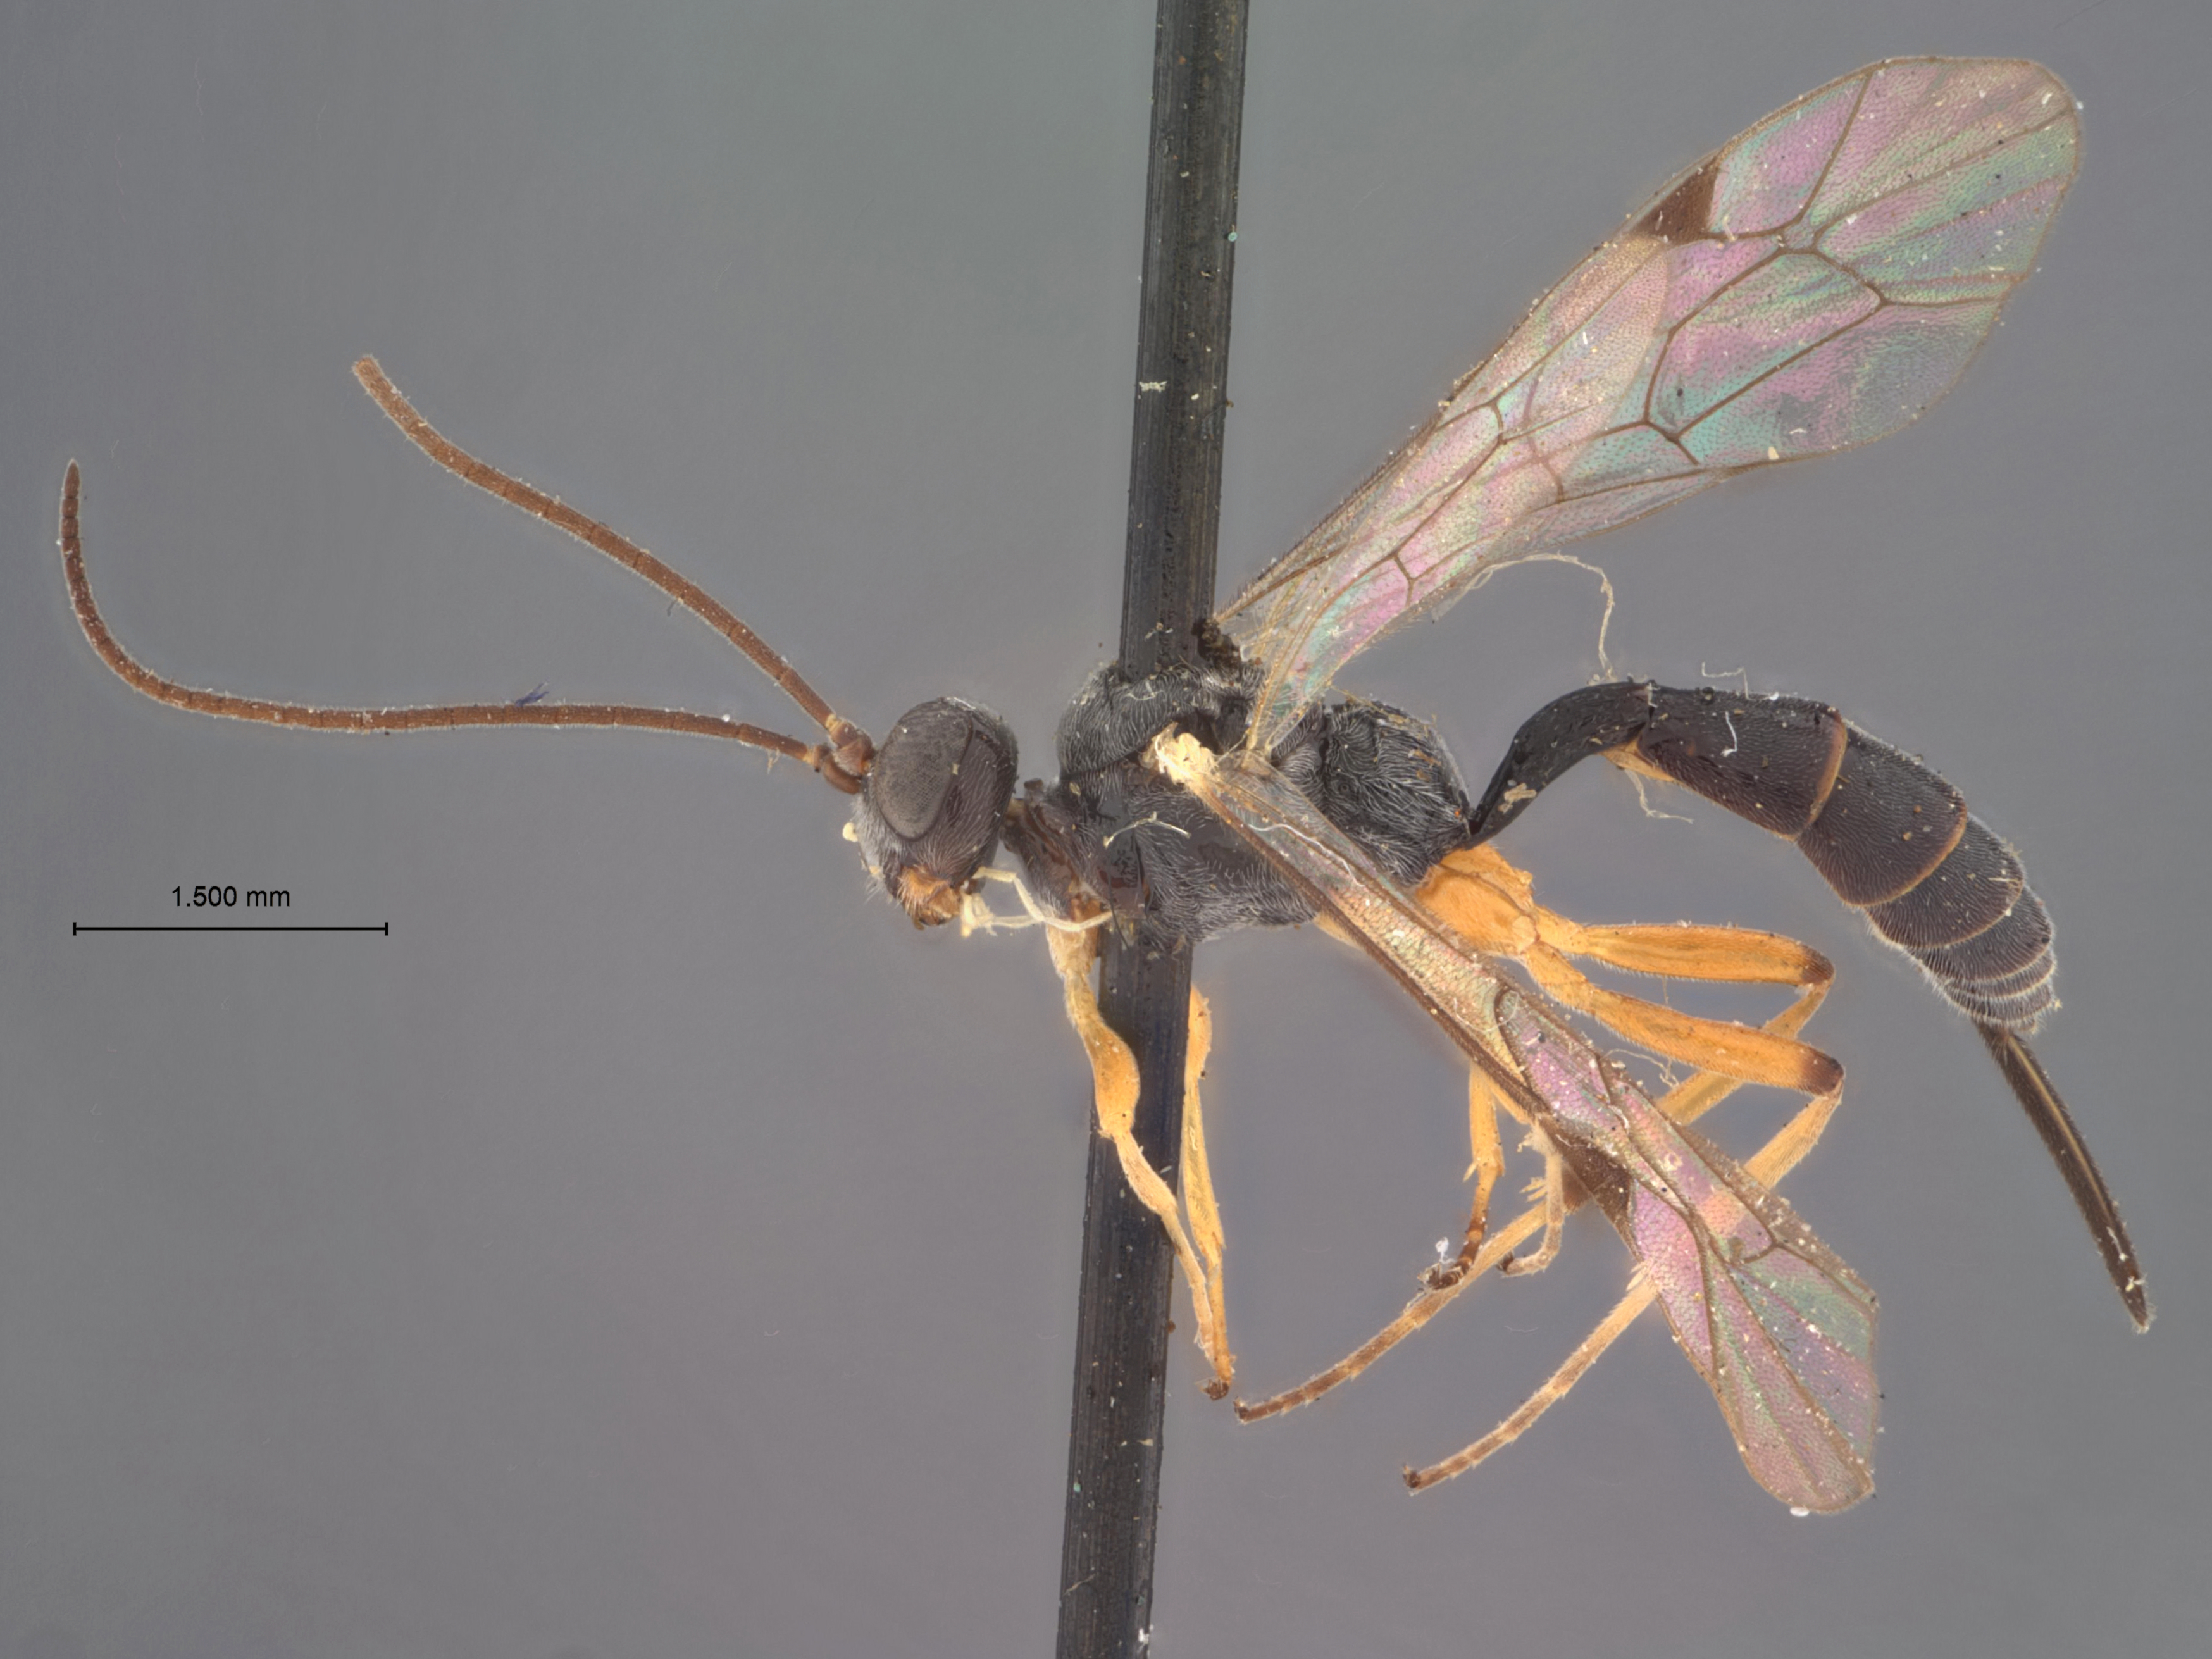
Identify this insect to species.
Bathythrix pimplae
